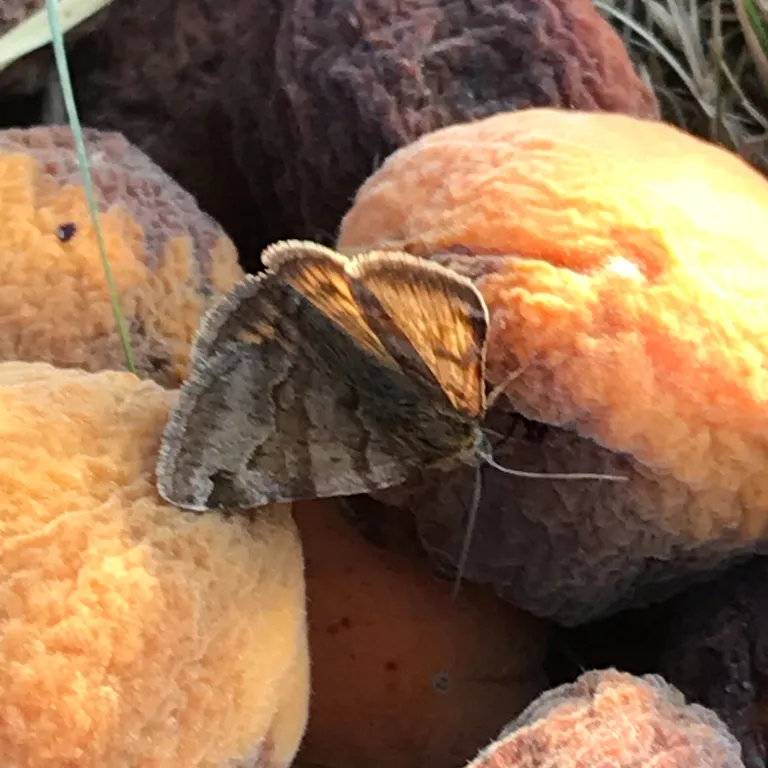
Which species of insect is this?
Euclidia glyphica
